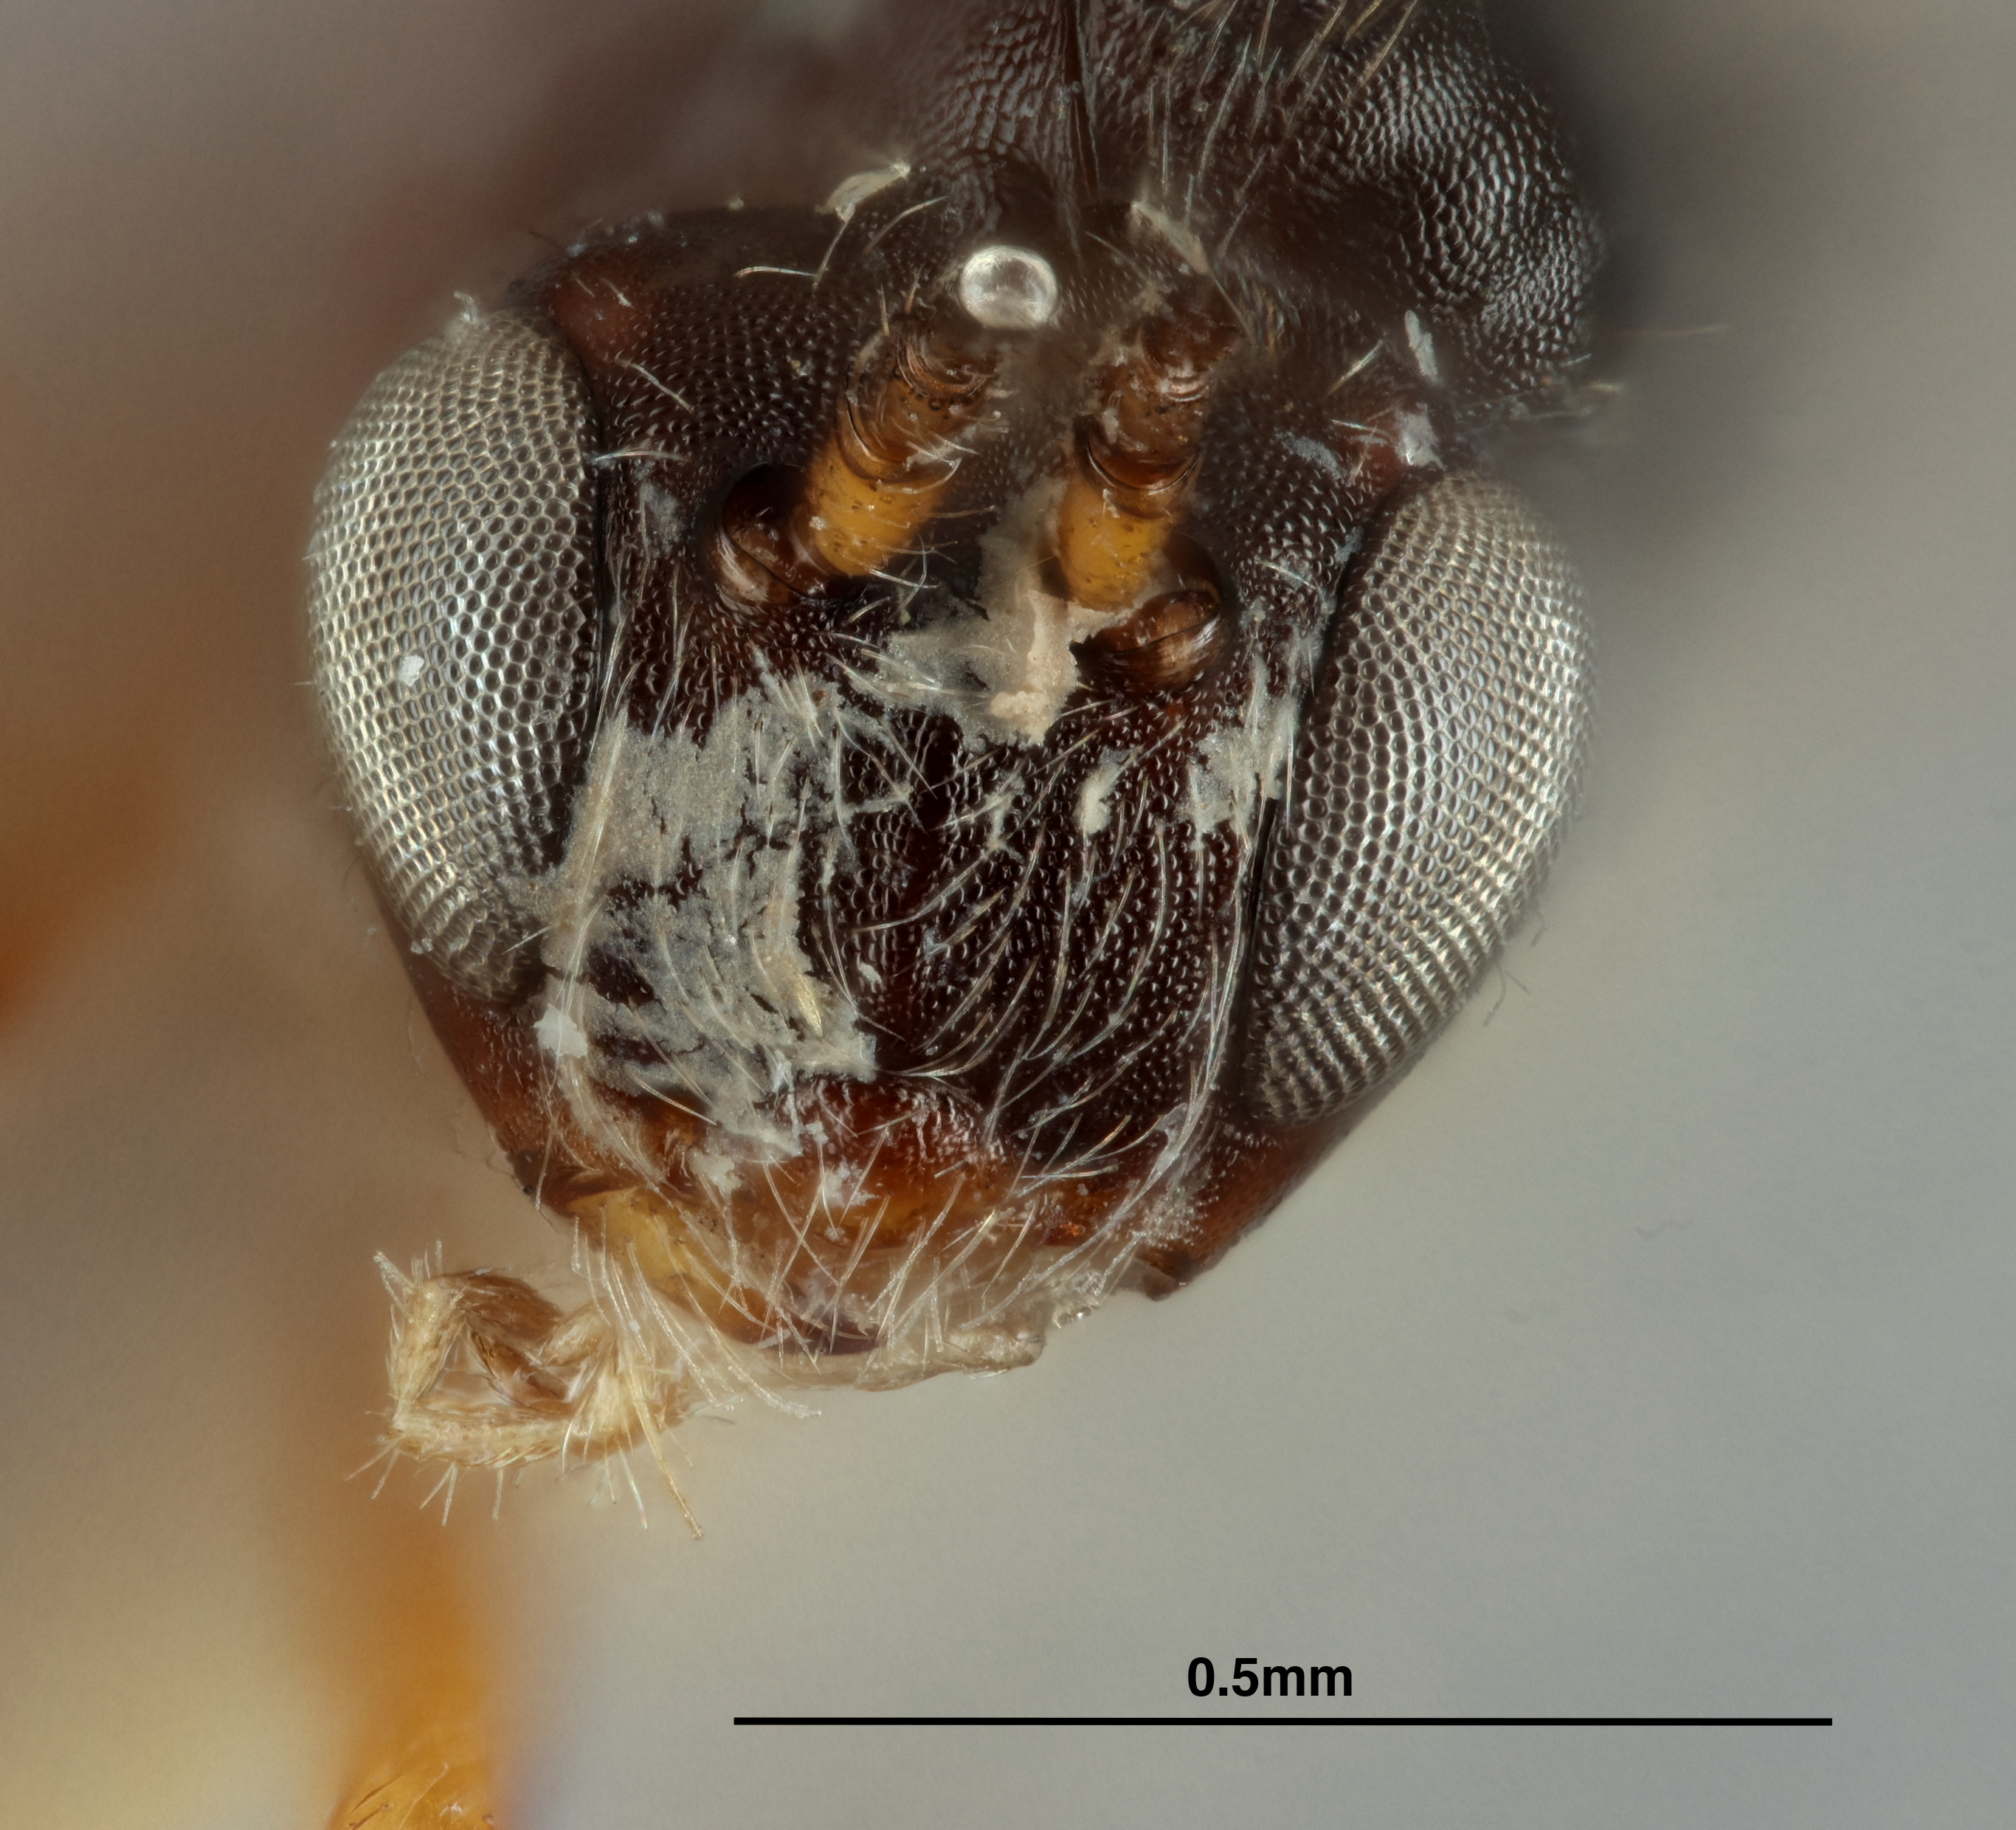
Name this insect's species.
Opius grafi
